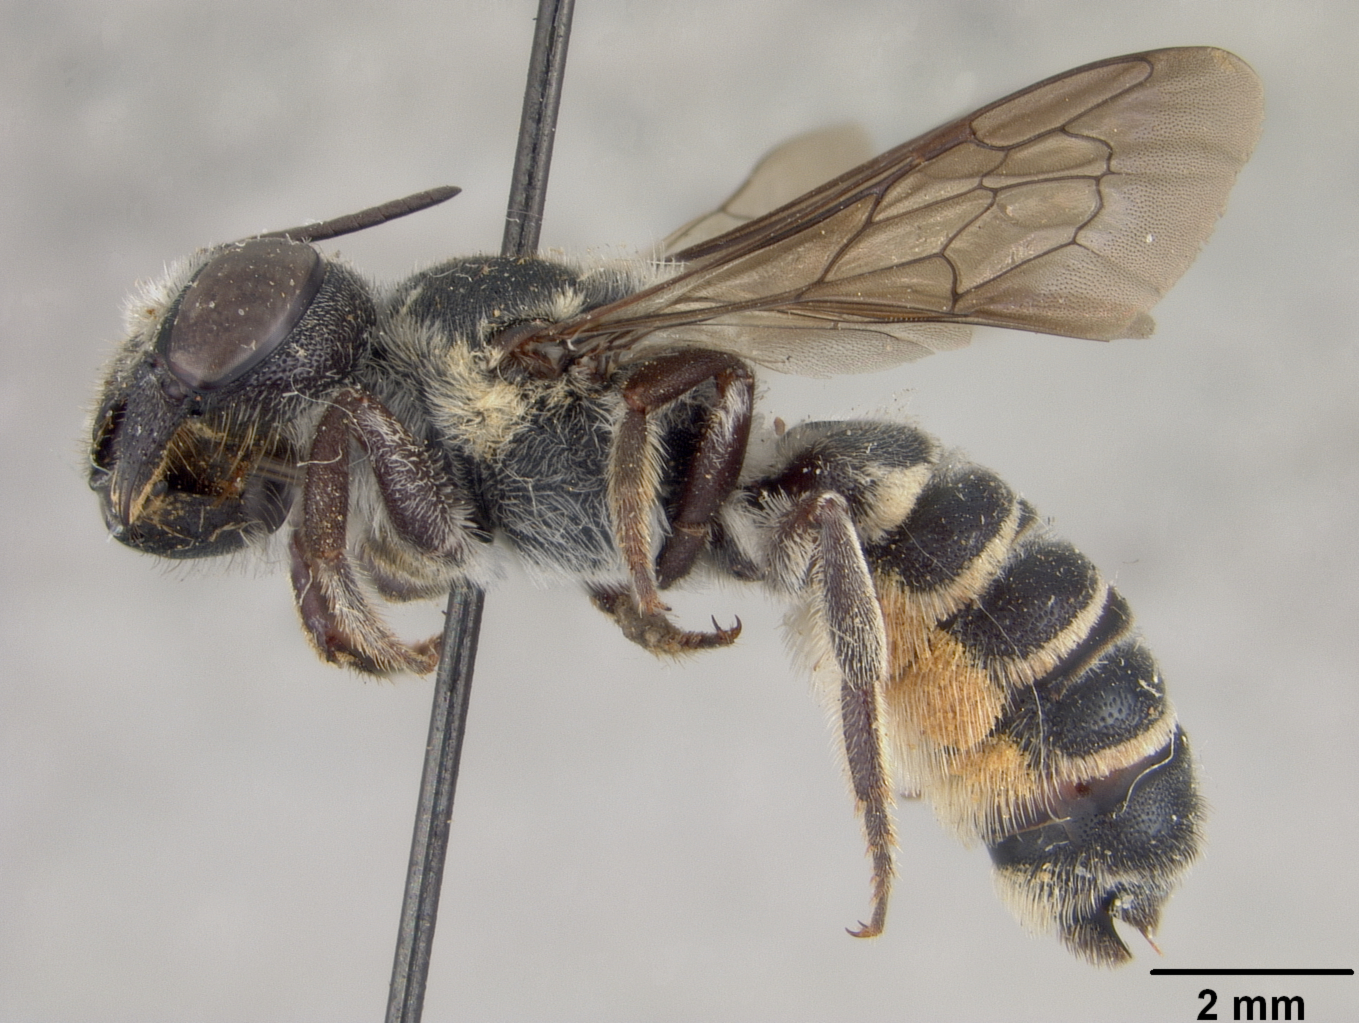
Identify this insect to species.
Megachile penicillata
